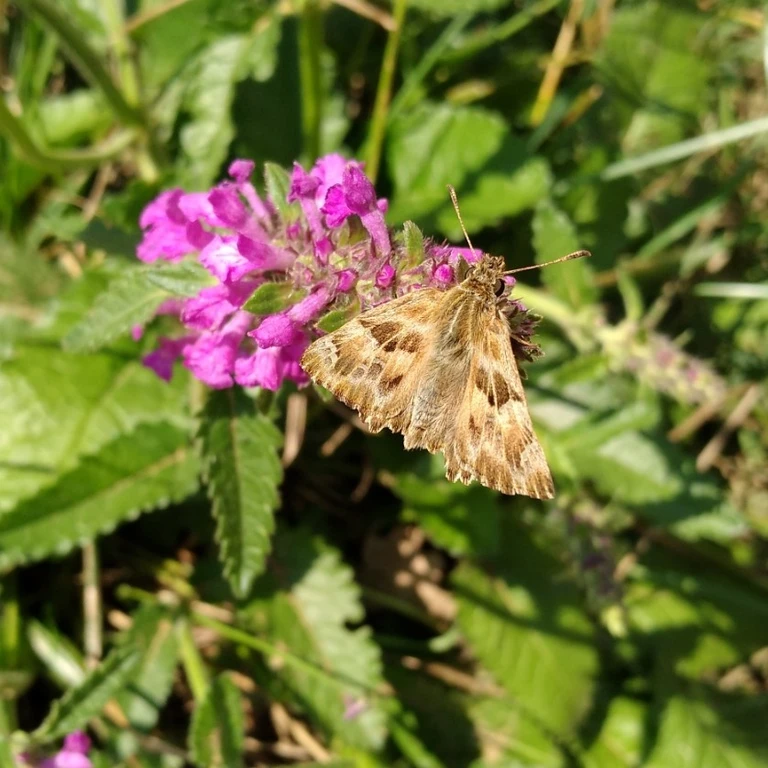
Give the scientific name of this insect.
Carcharodus alceae
